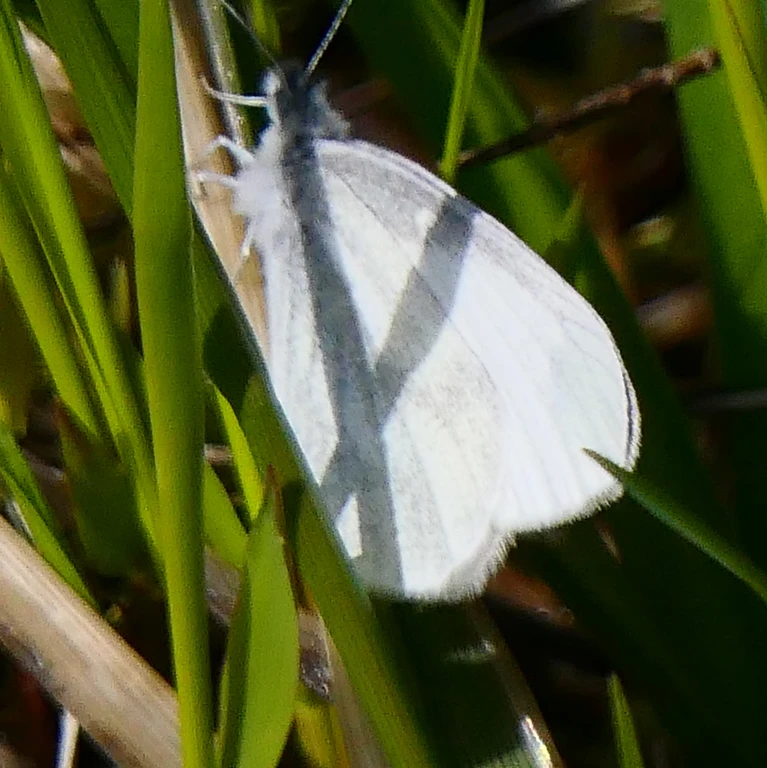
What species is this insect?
Leptidea sinapis/juvernica
